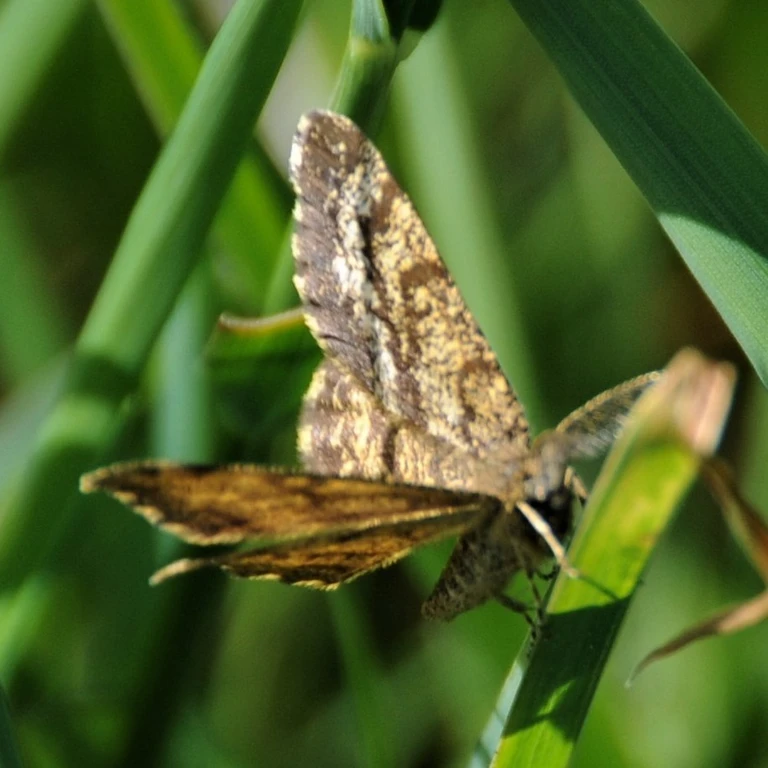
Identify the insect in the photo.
Ematurga atomaria
